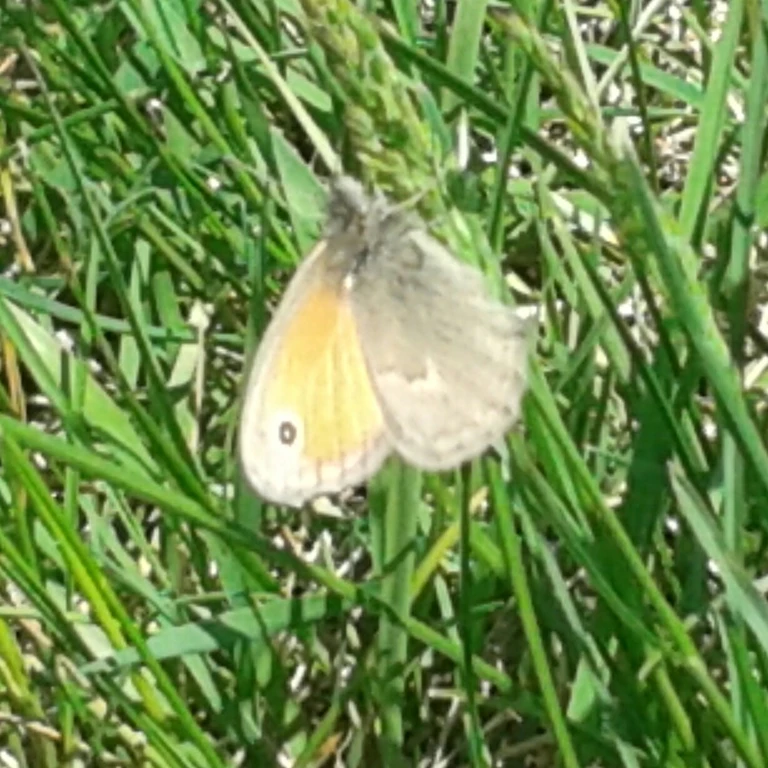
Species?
Coenonympha pamphilus
